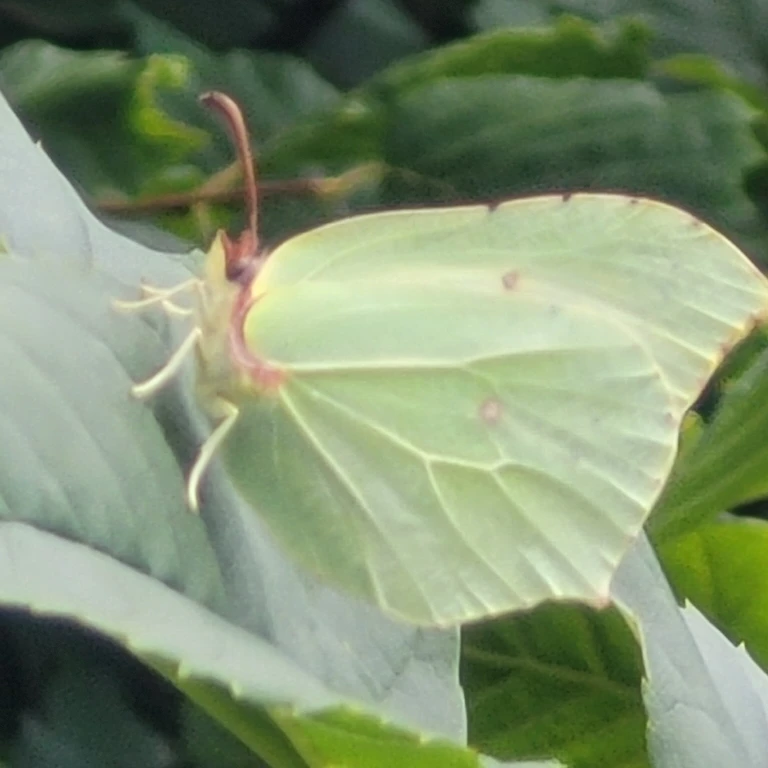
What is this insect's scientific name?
Gonepteryx rhamni
